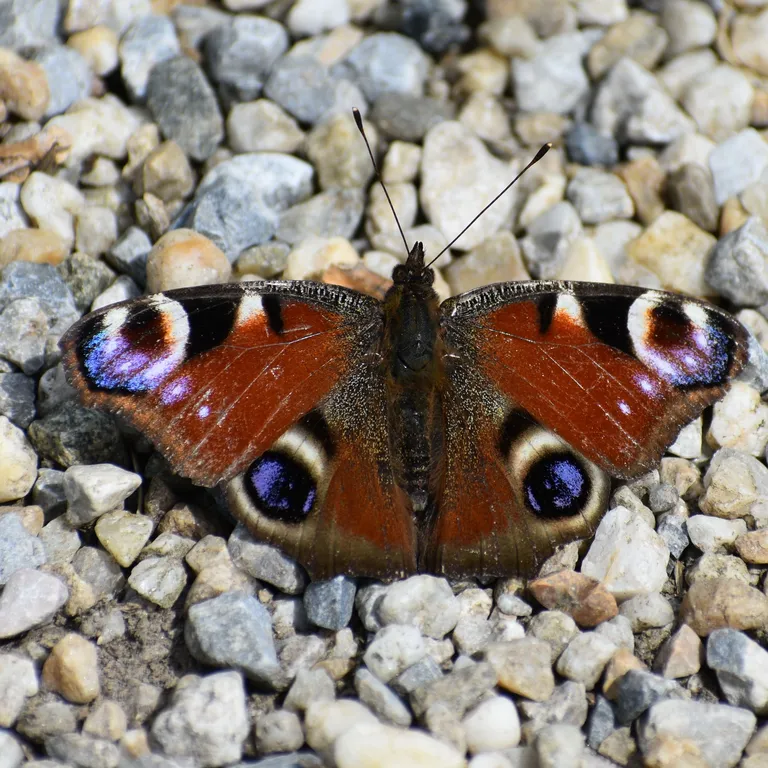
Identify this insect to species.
Aglais io
